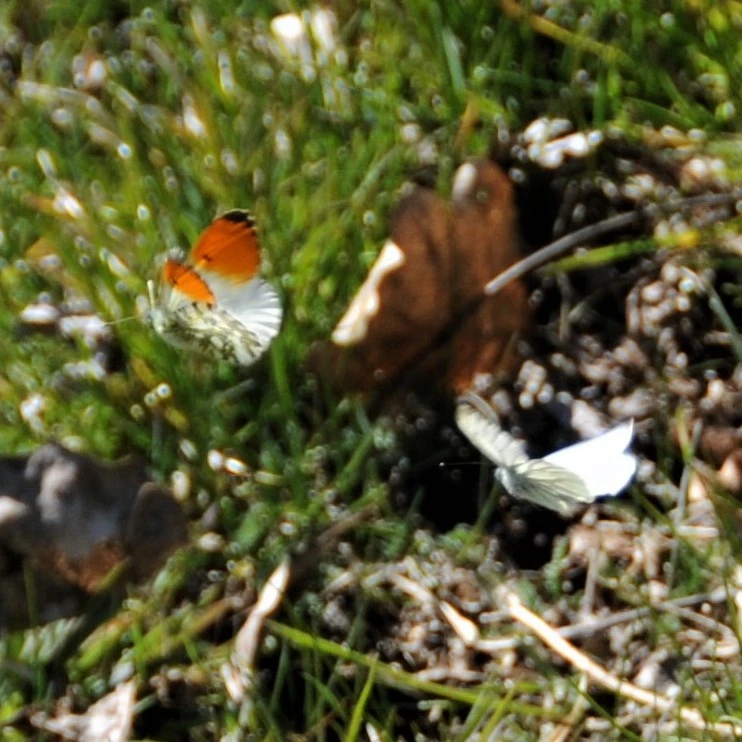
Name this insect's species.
Anthocharis cardamines
